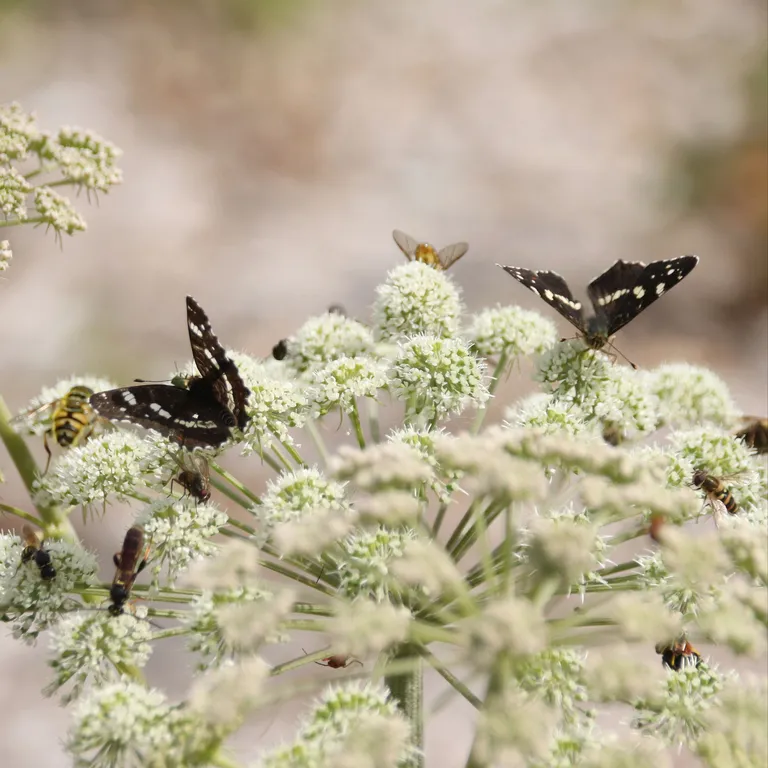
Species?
Araschnia levana
